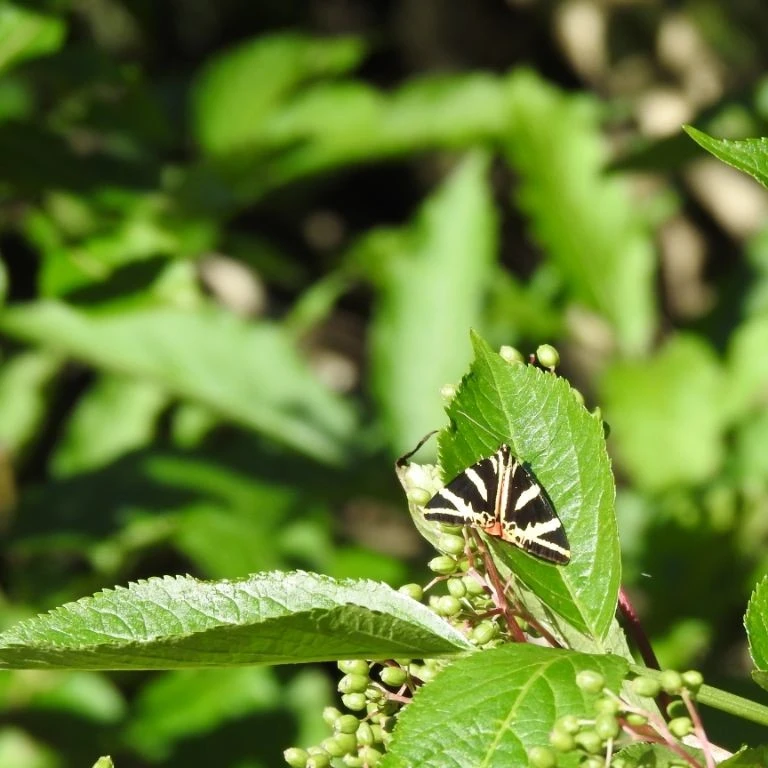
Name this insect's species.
Euplagia quadripunctaria
